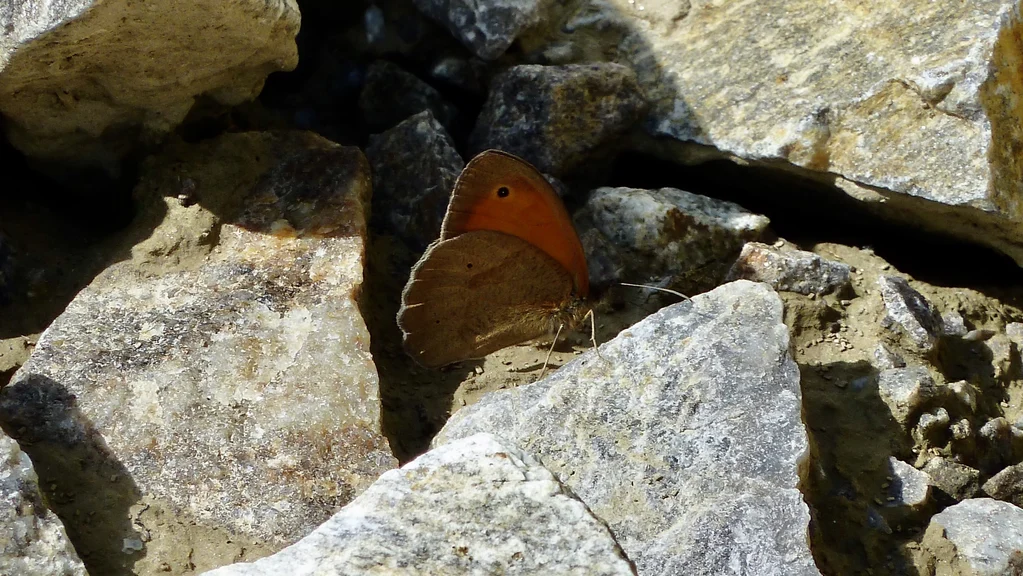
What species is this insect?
Maniola jurtina
